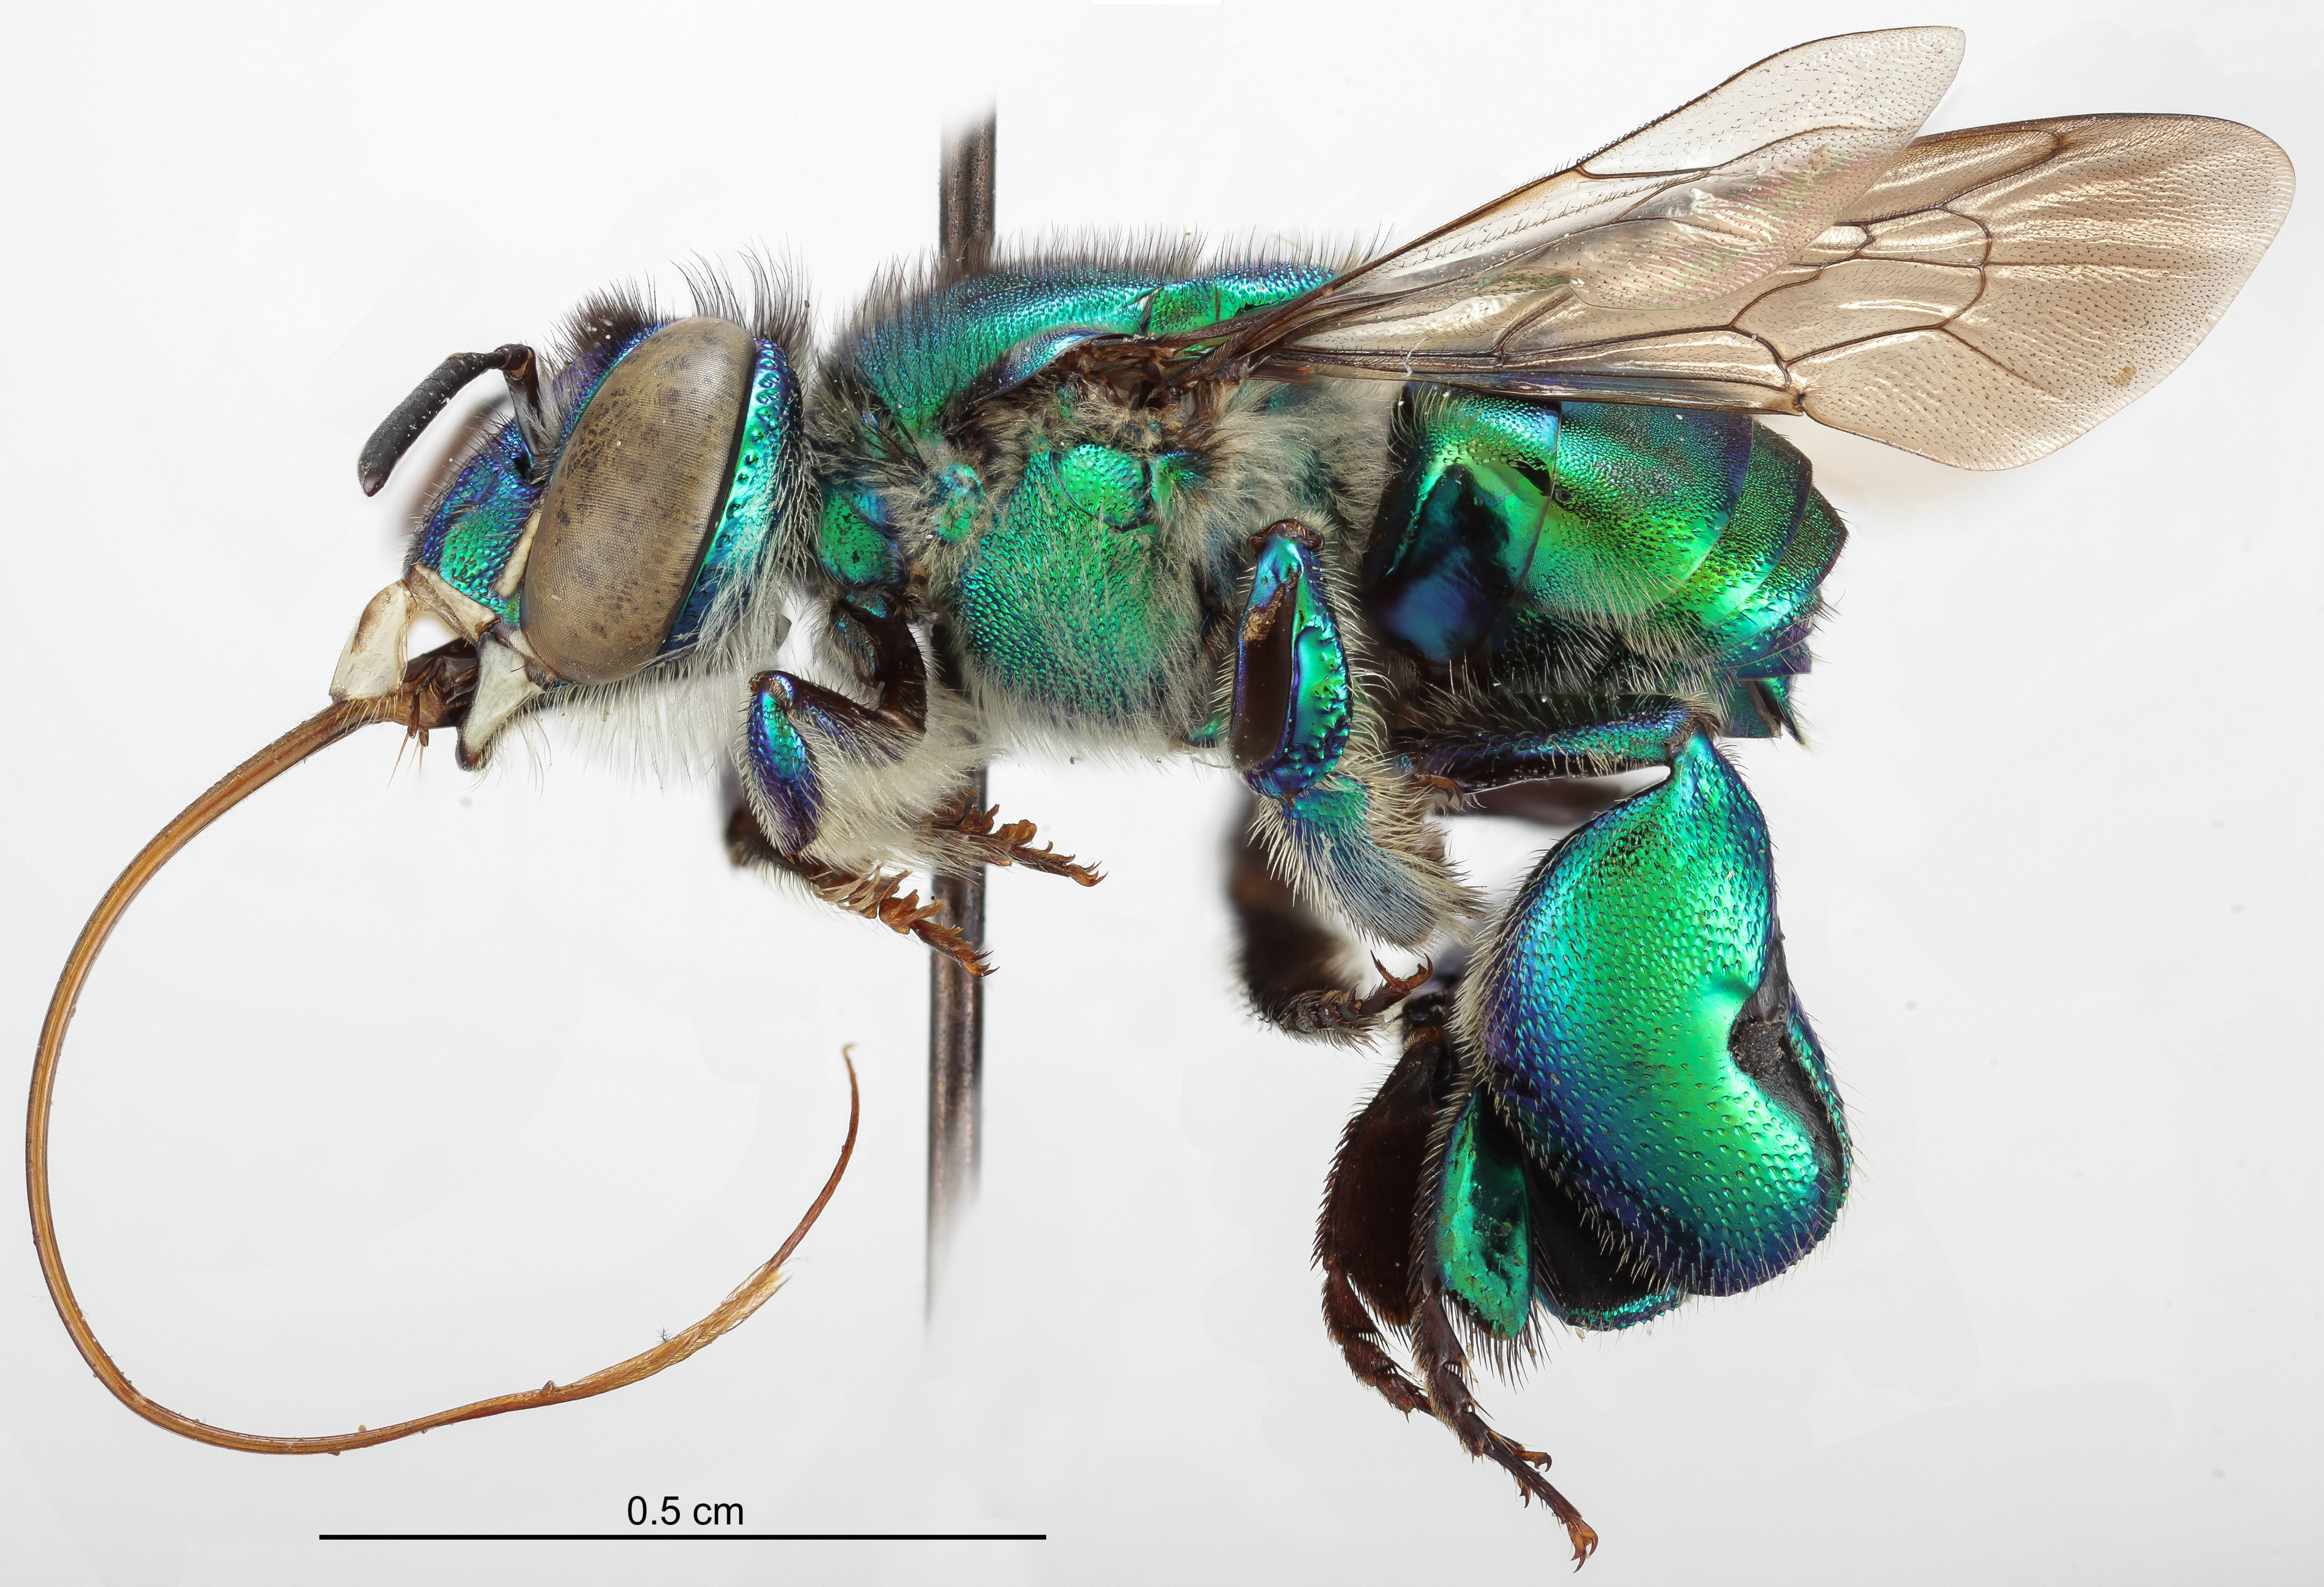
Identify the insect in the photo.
Euglossa mourei
